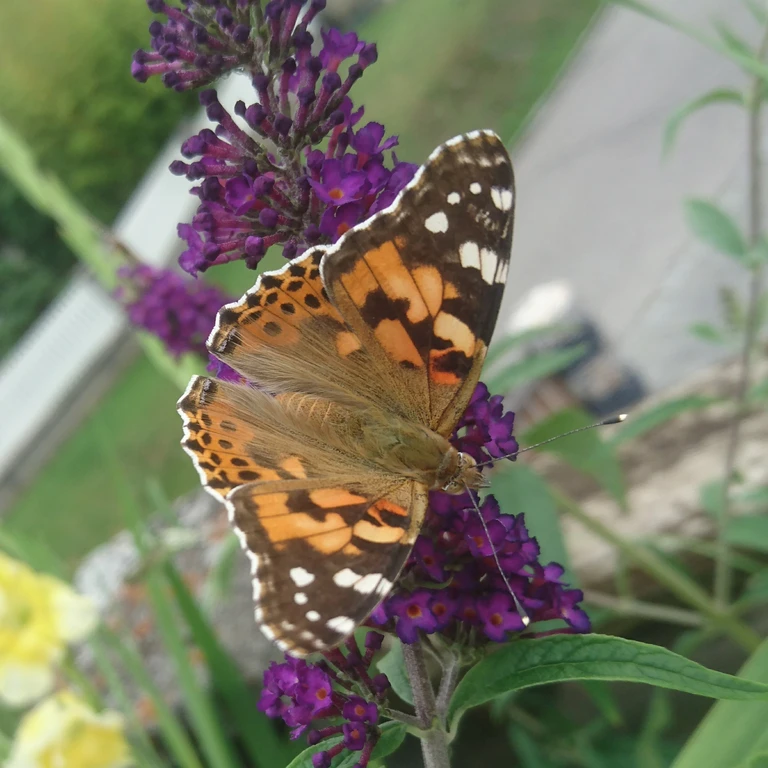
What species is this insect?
Vanessa cardui
